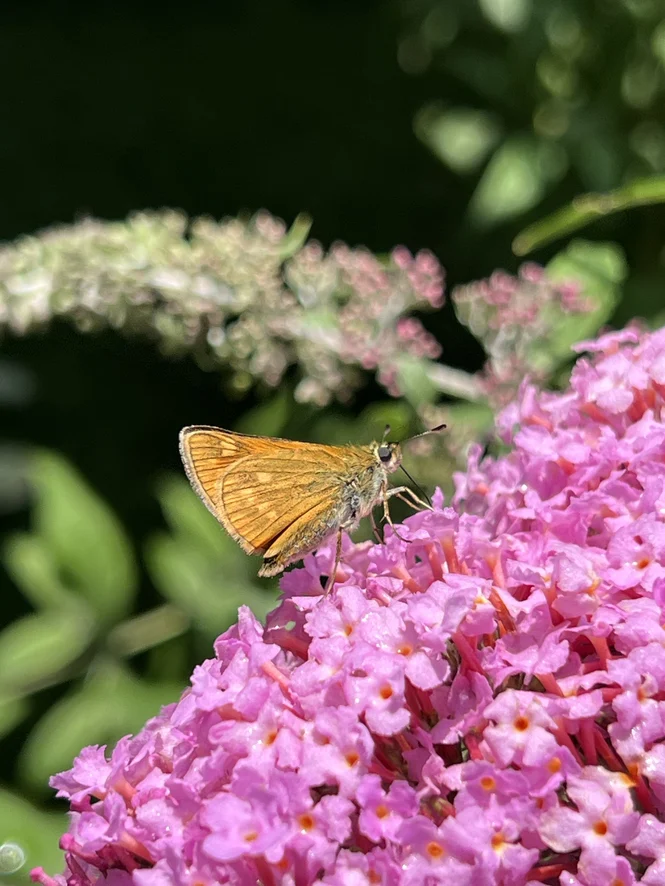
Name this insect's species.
Ochlodes sylvanus (also Ochlodes venata)
